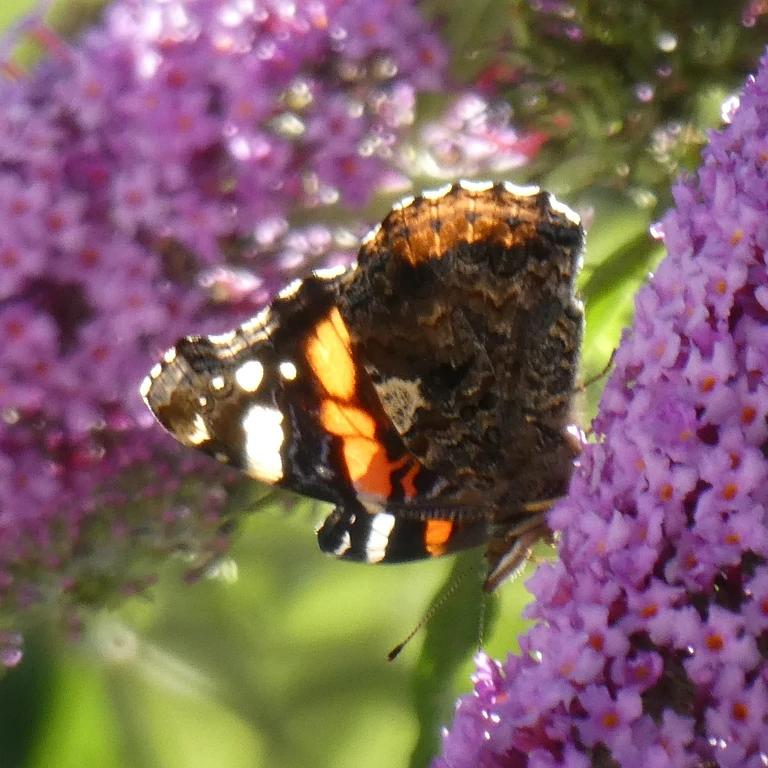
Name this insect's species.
Vanessa atalanta
